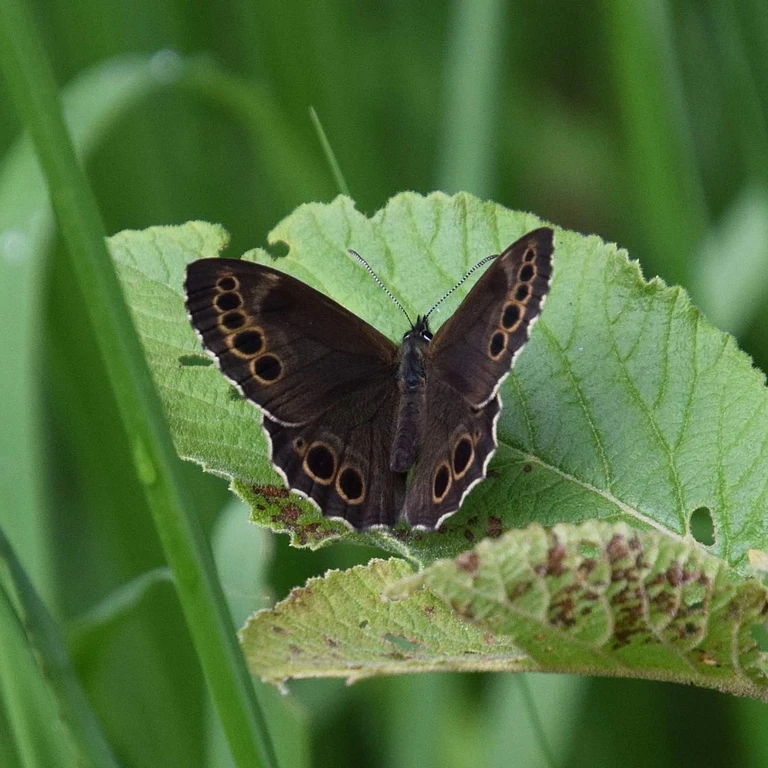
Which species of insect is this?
Lopinga achine (also Pararge achine)
